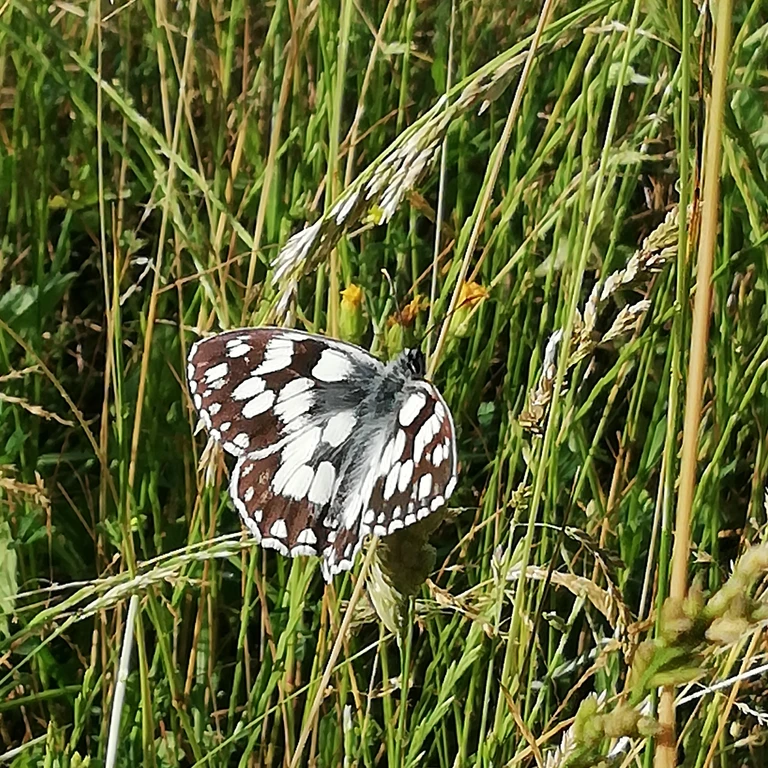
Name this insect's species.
Melanargia galathea
